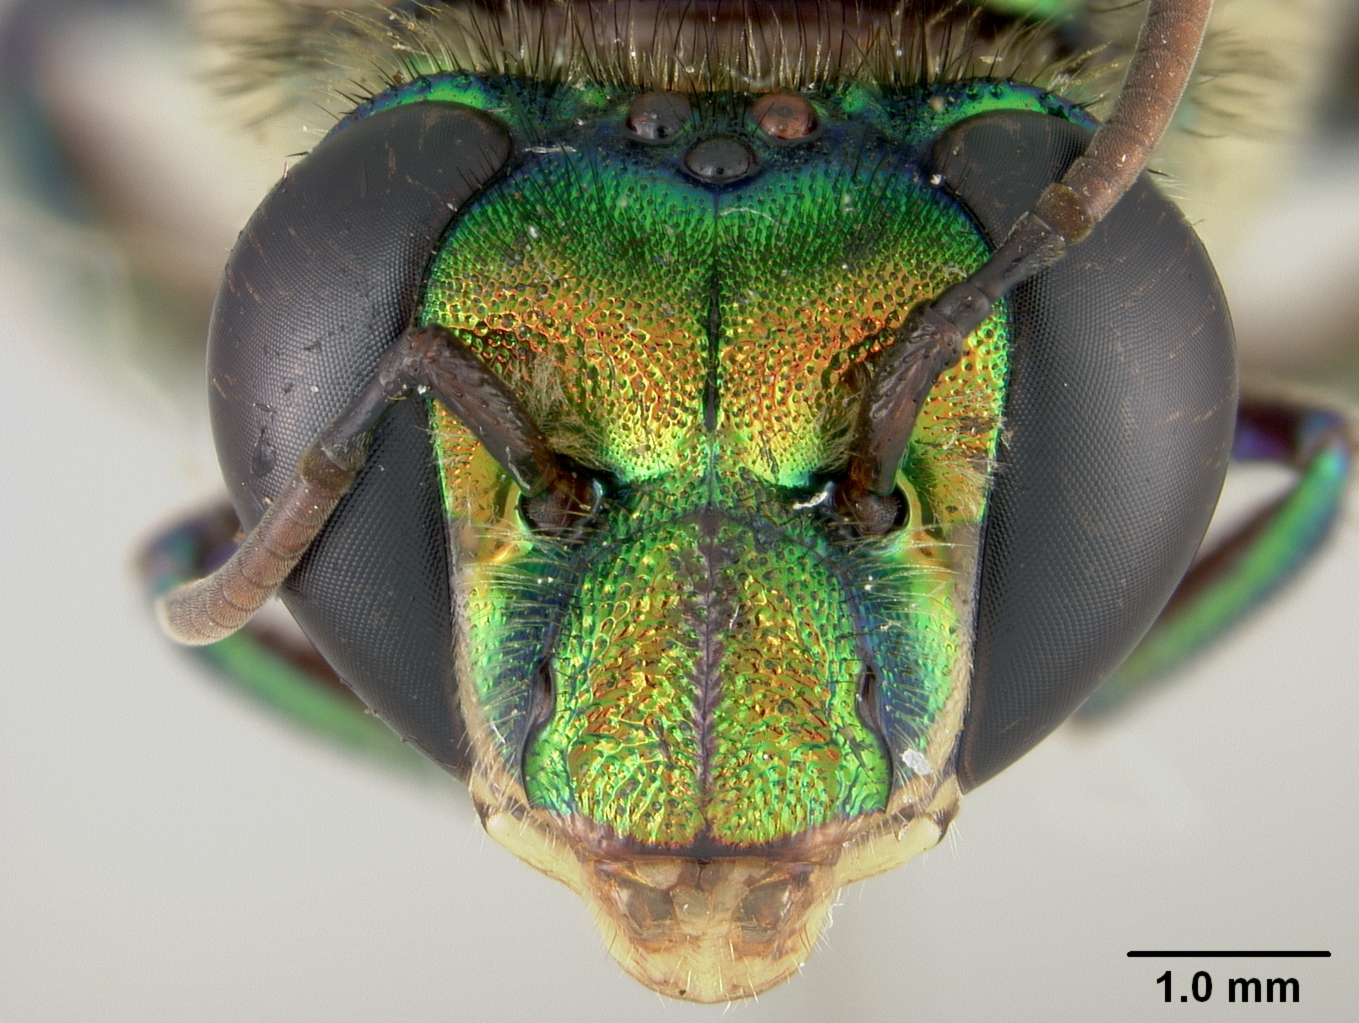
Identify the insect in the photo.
Euglossa flammea
